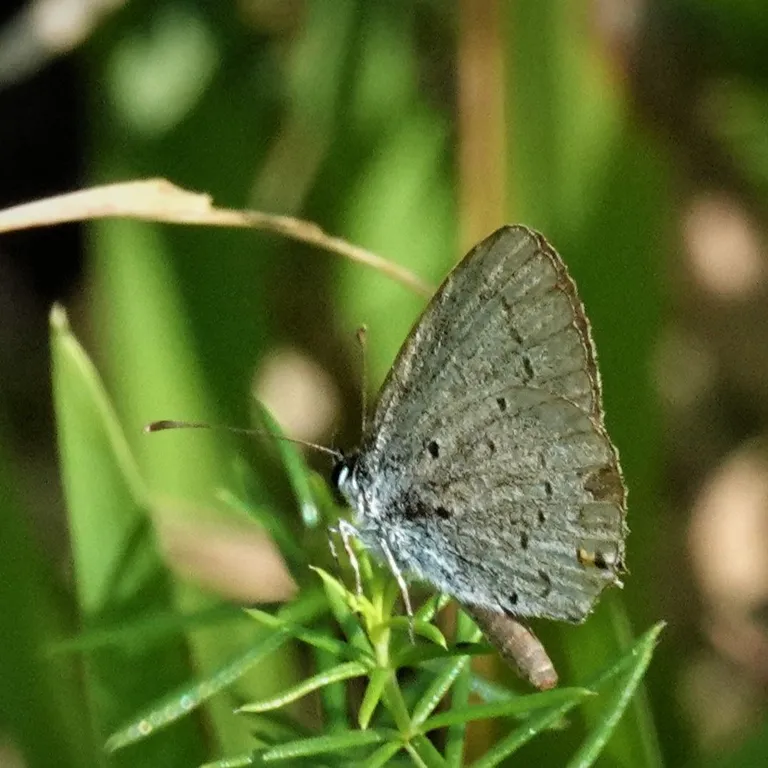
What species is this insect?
Cupido argiades (also Elkalyce argiades)
